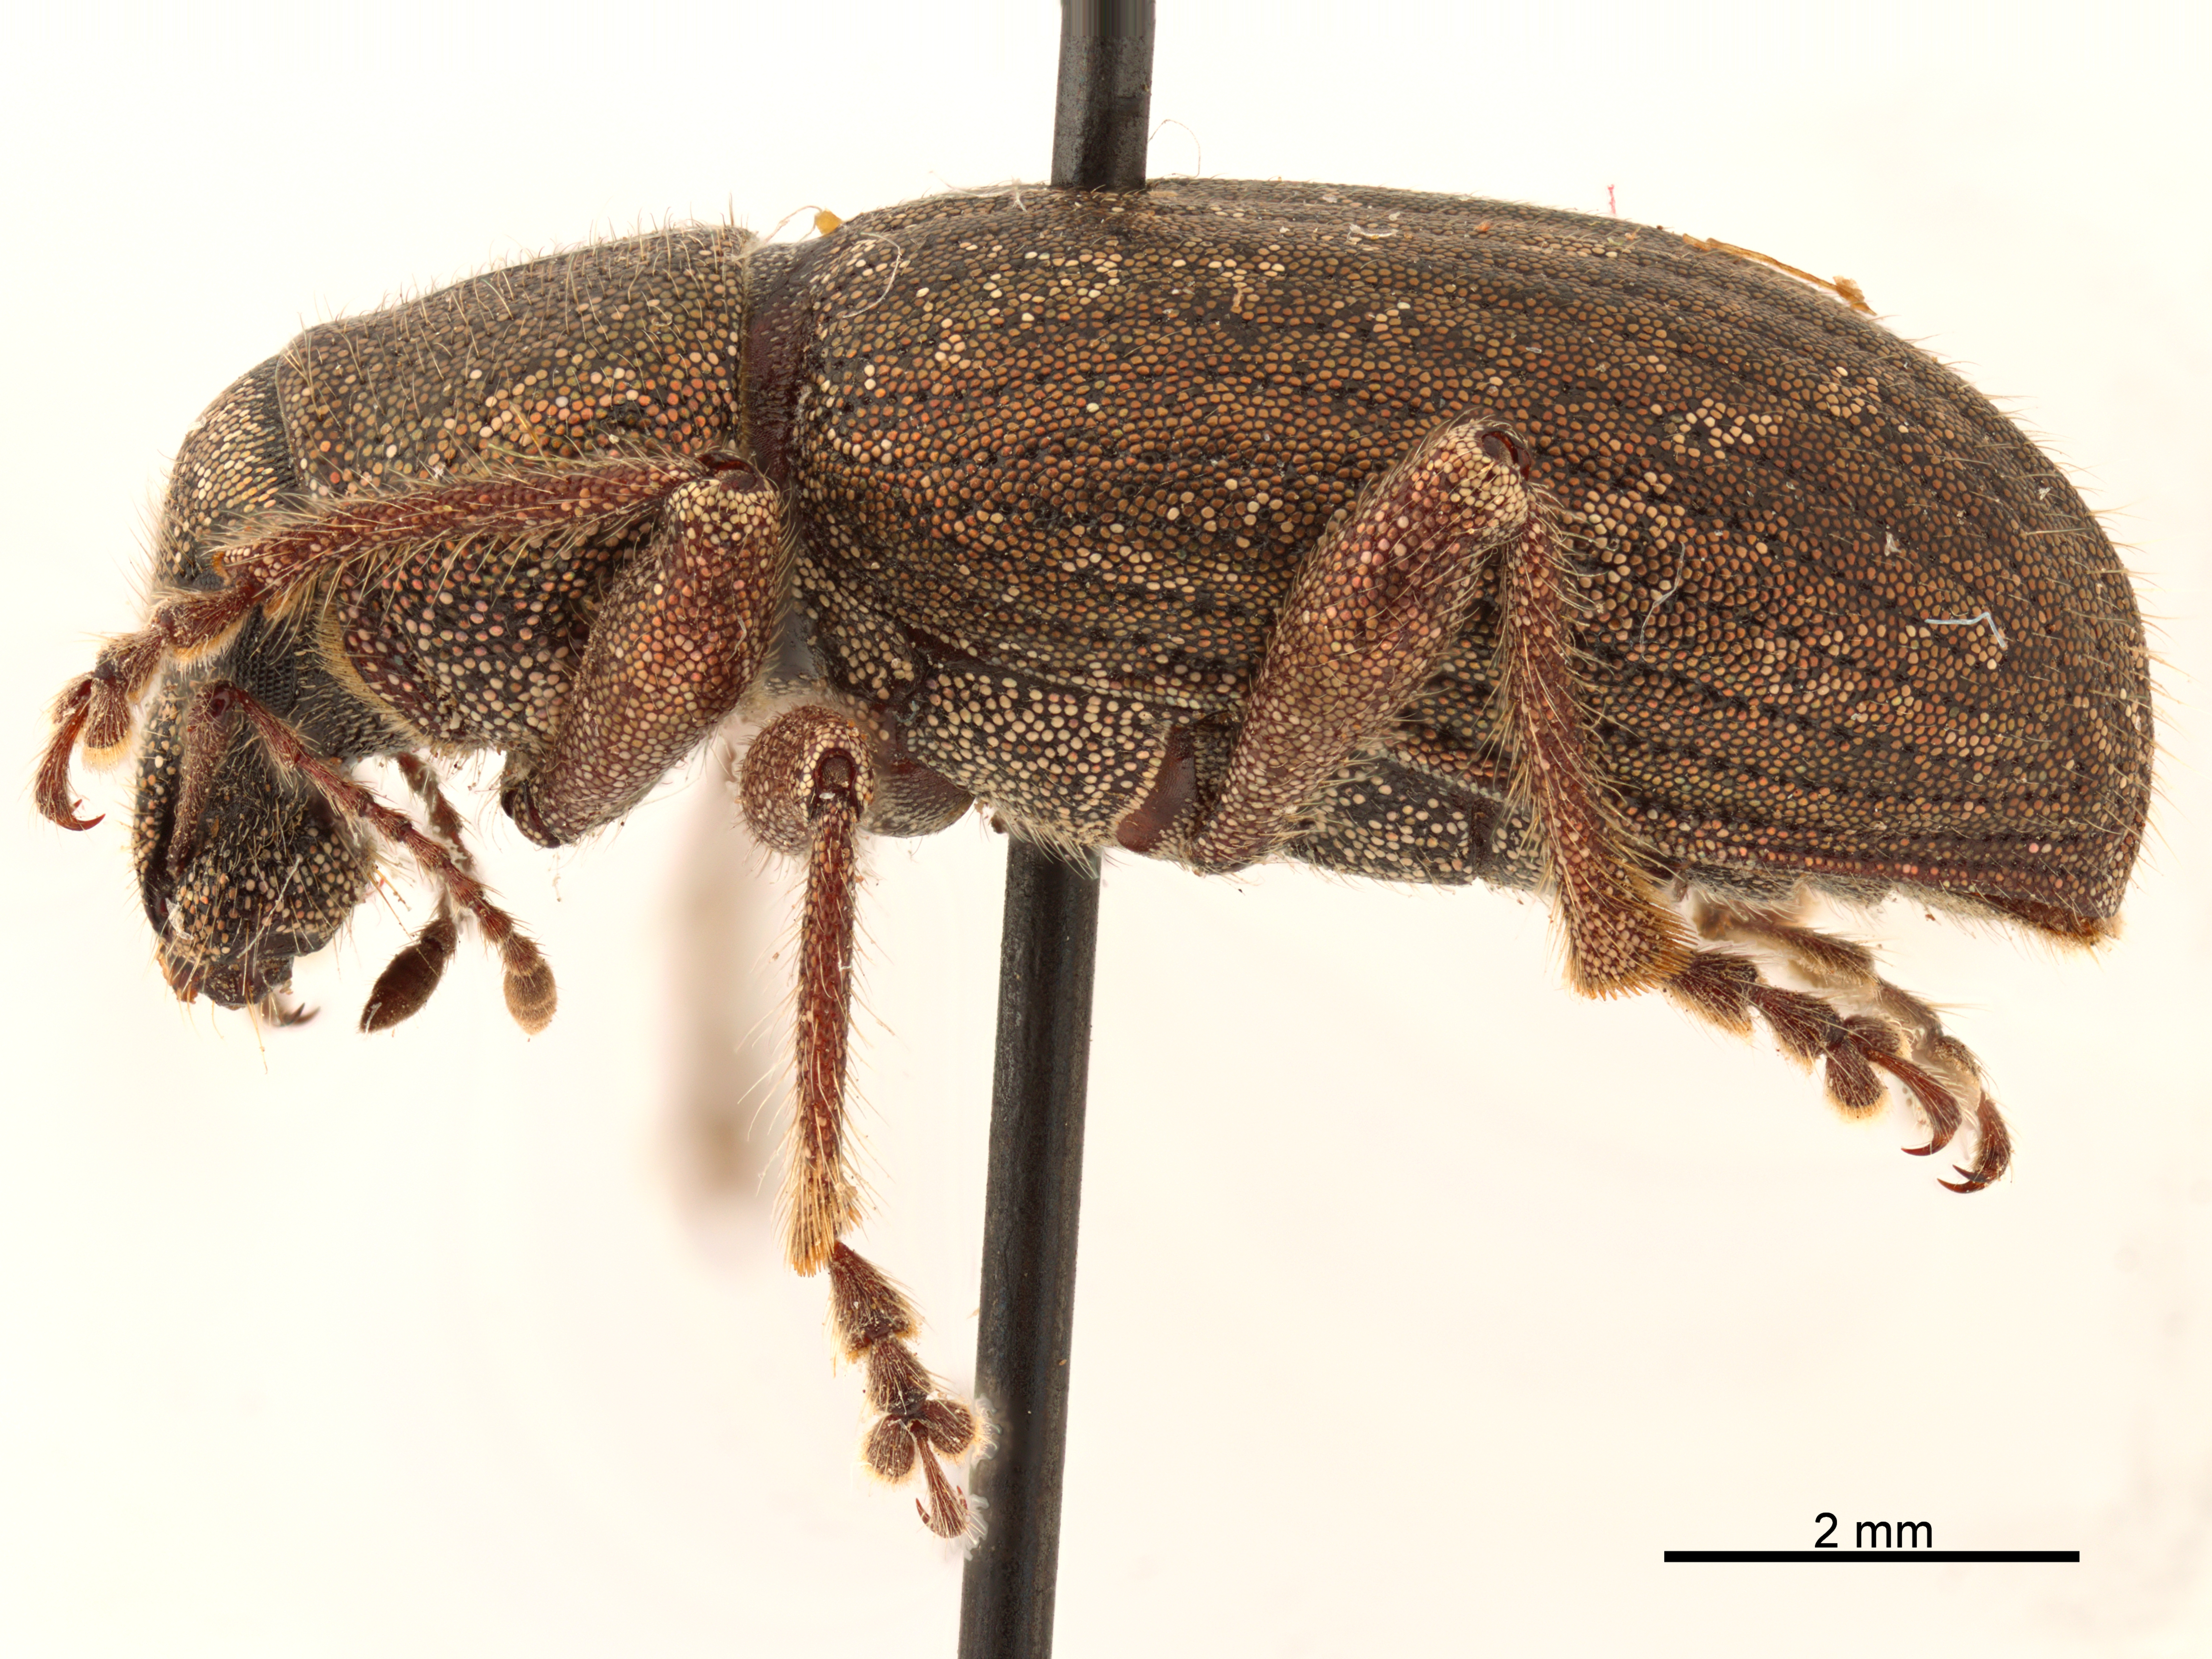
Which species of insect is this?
Pseudorimus orbicollis
